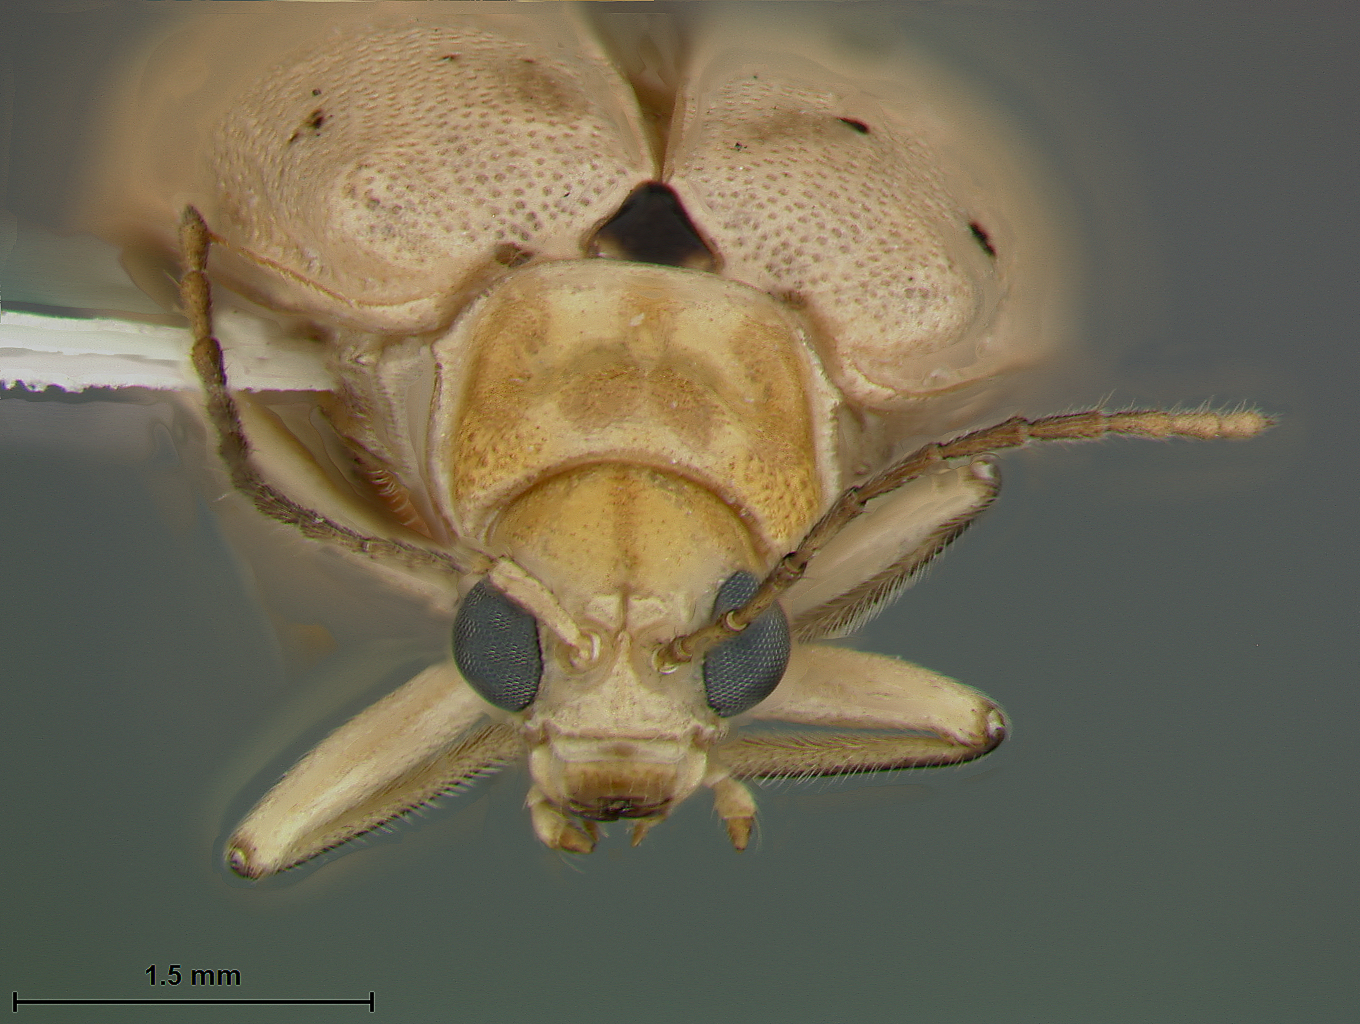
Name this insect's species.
Neobrotica pentaspilota
